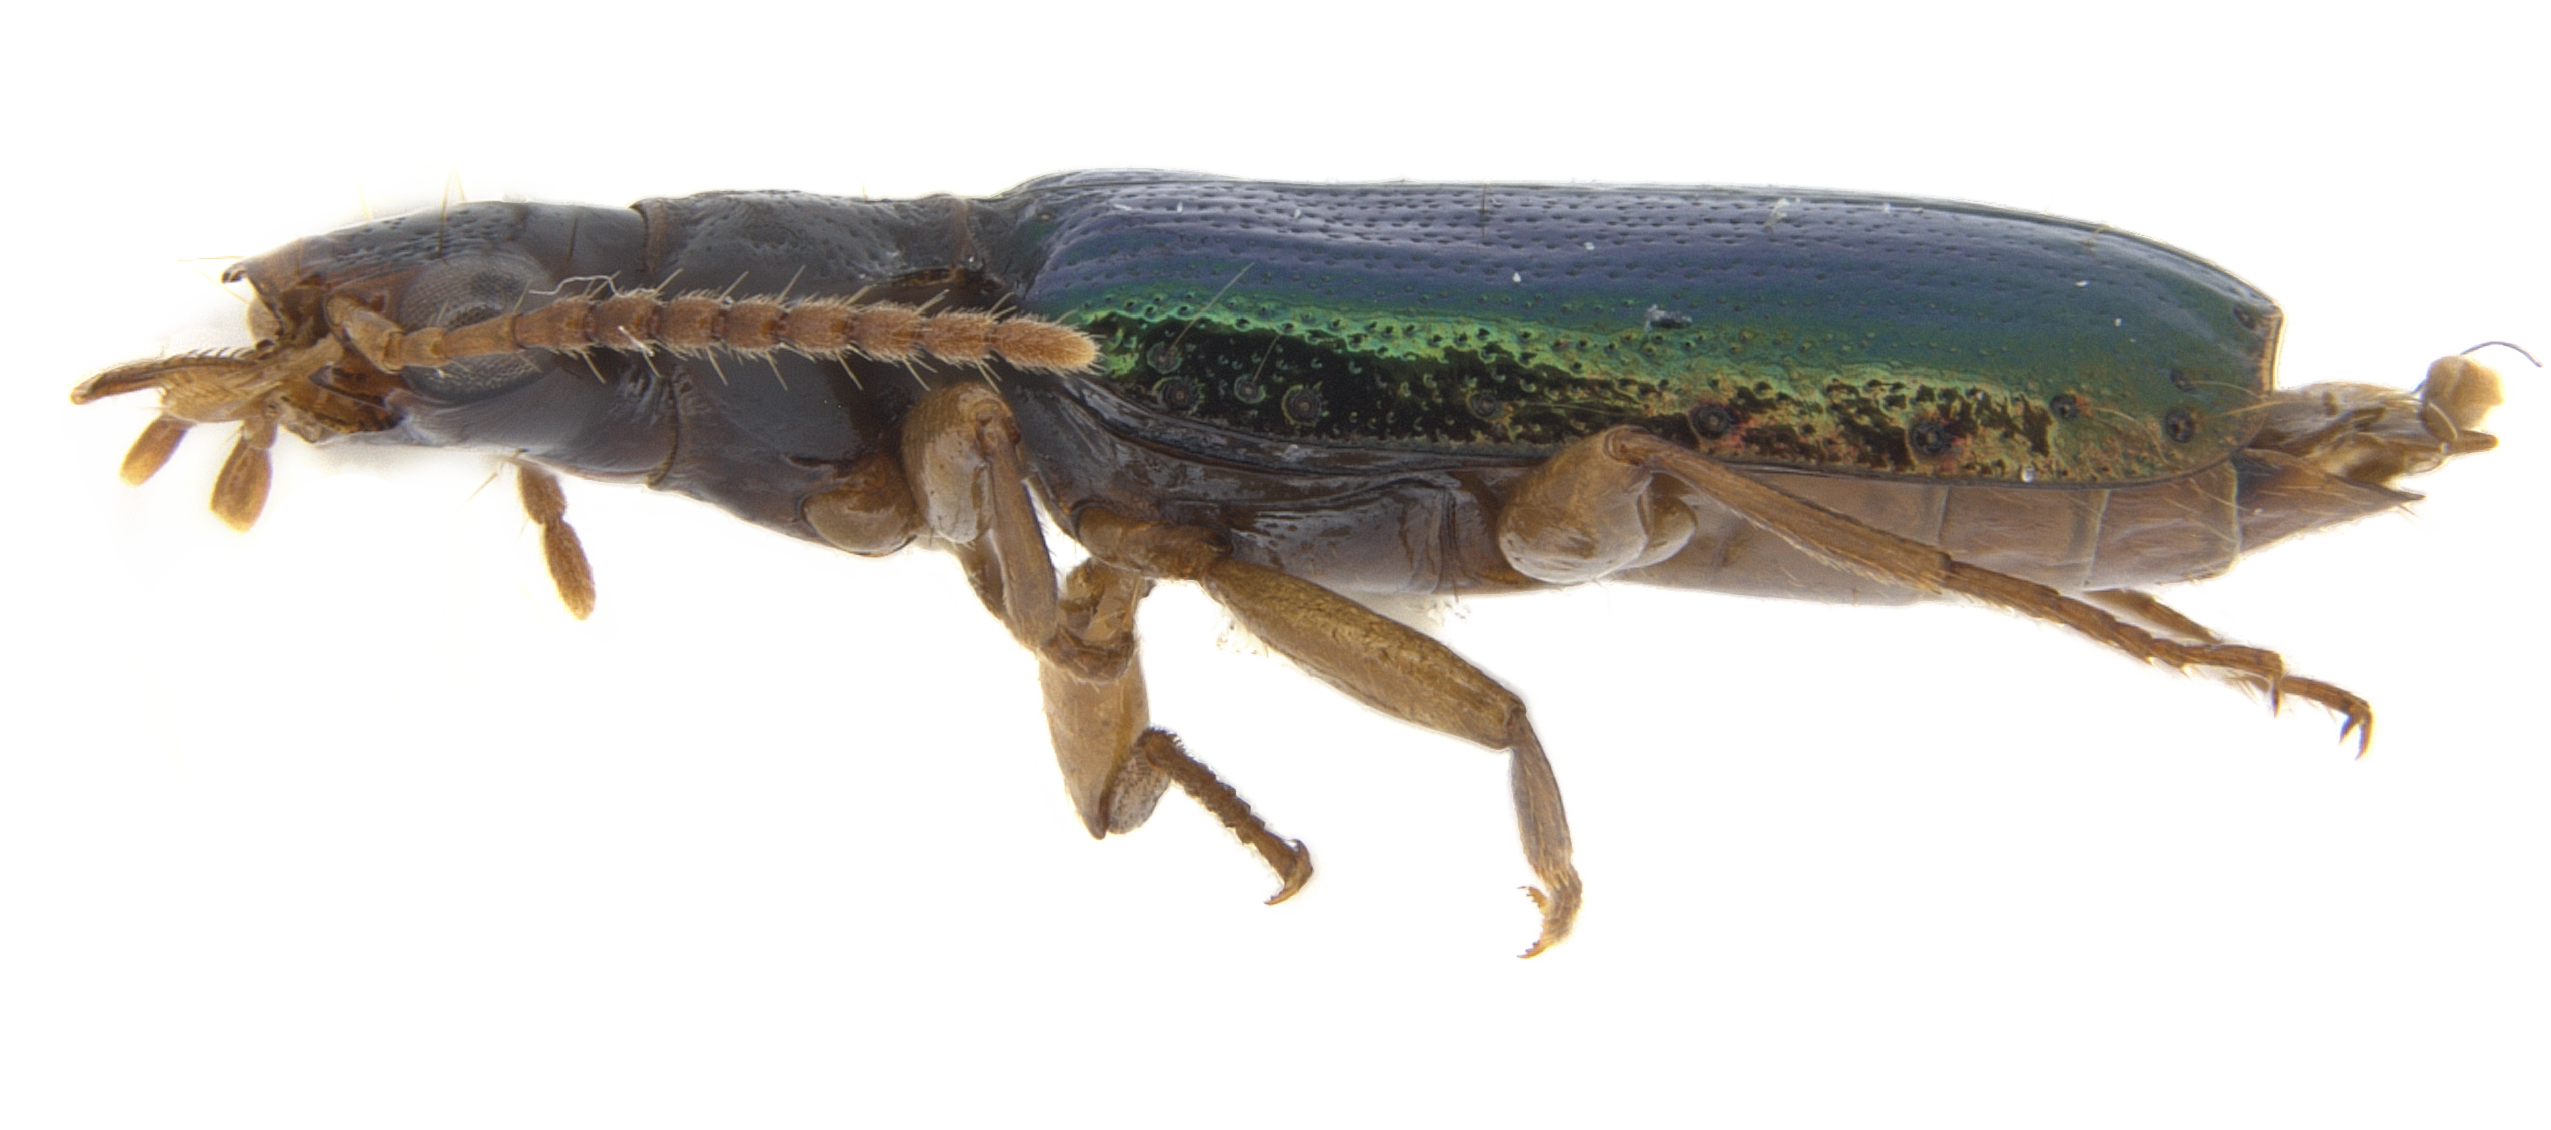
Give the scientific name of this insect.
Eucheila adisi
